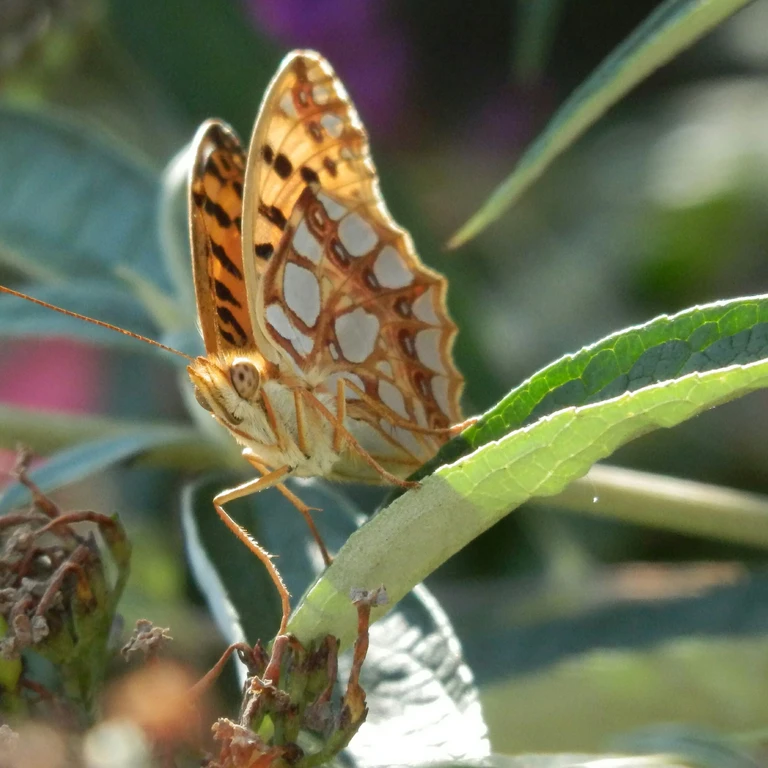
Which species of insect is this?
Issoria lathonia
